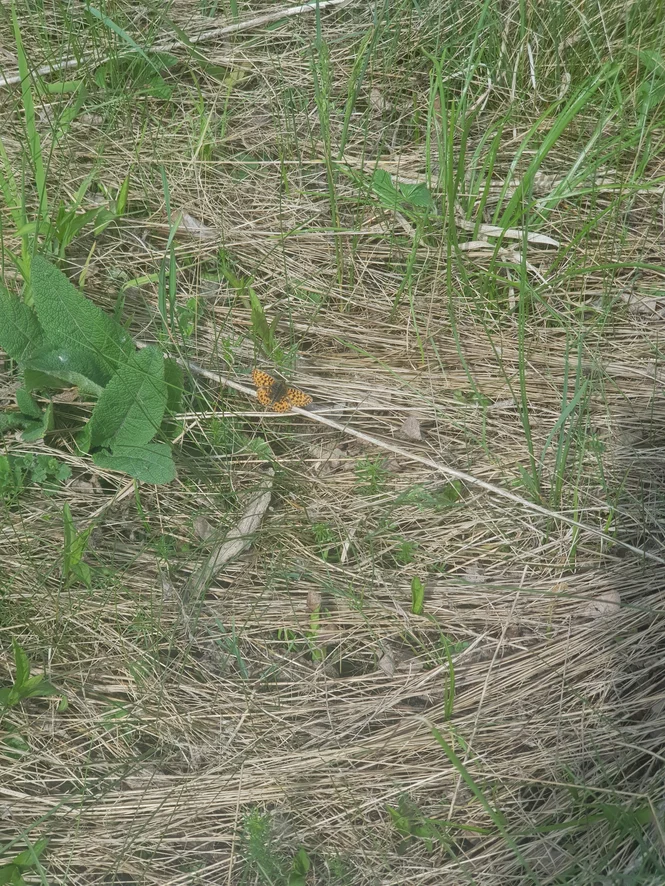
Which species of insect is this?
Boloria dia
